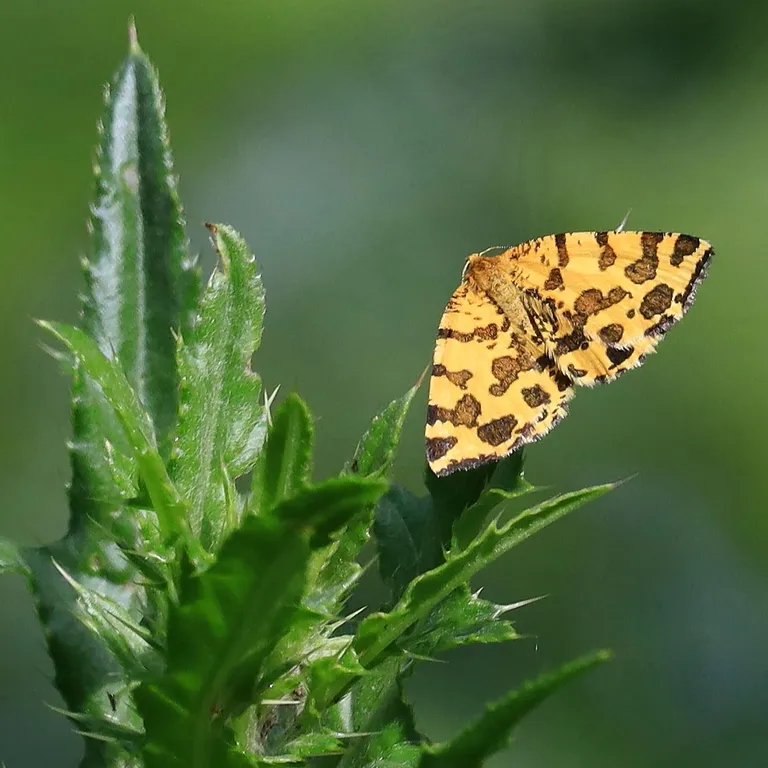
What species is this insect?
Pseudopanthera macularia
